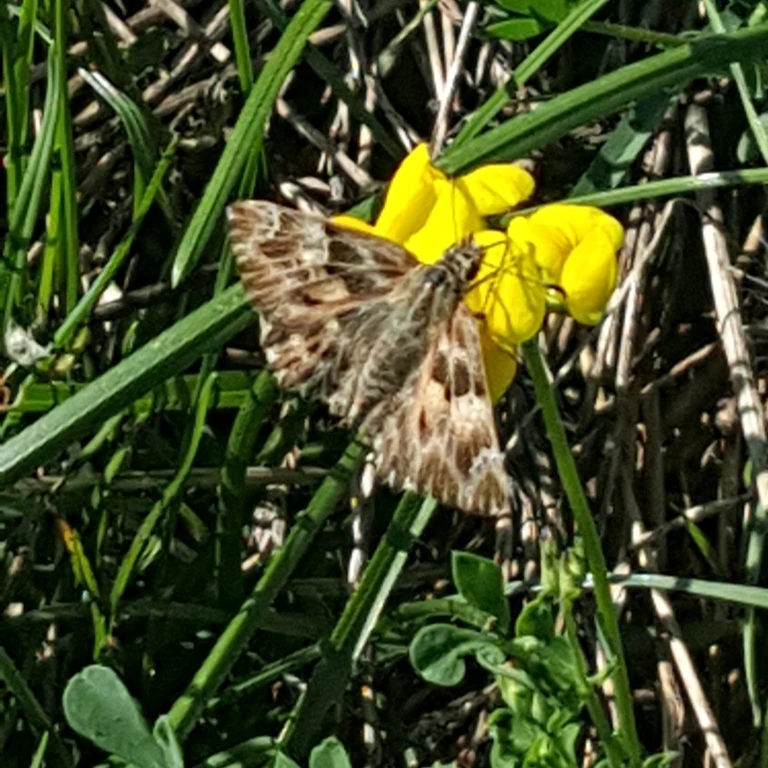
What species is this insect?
Carcharodus alceae
